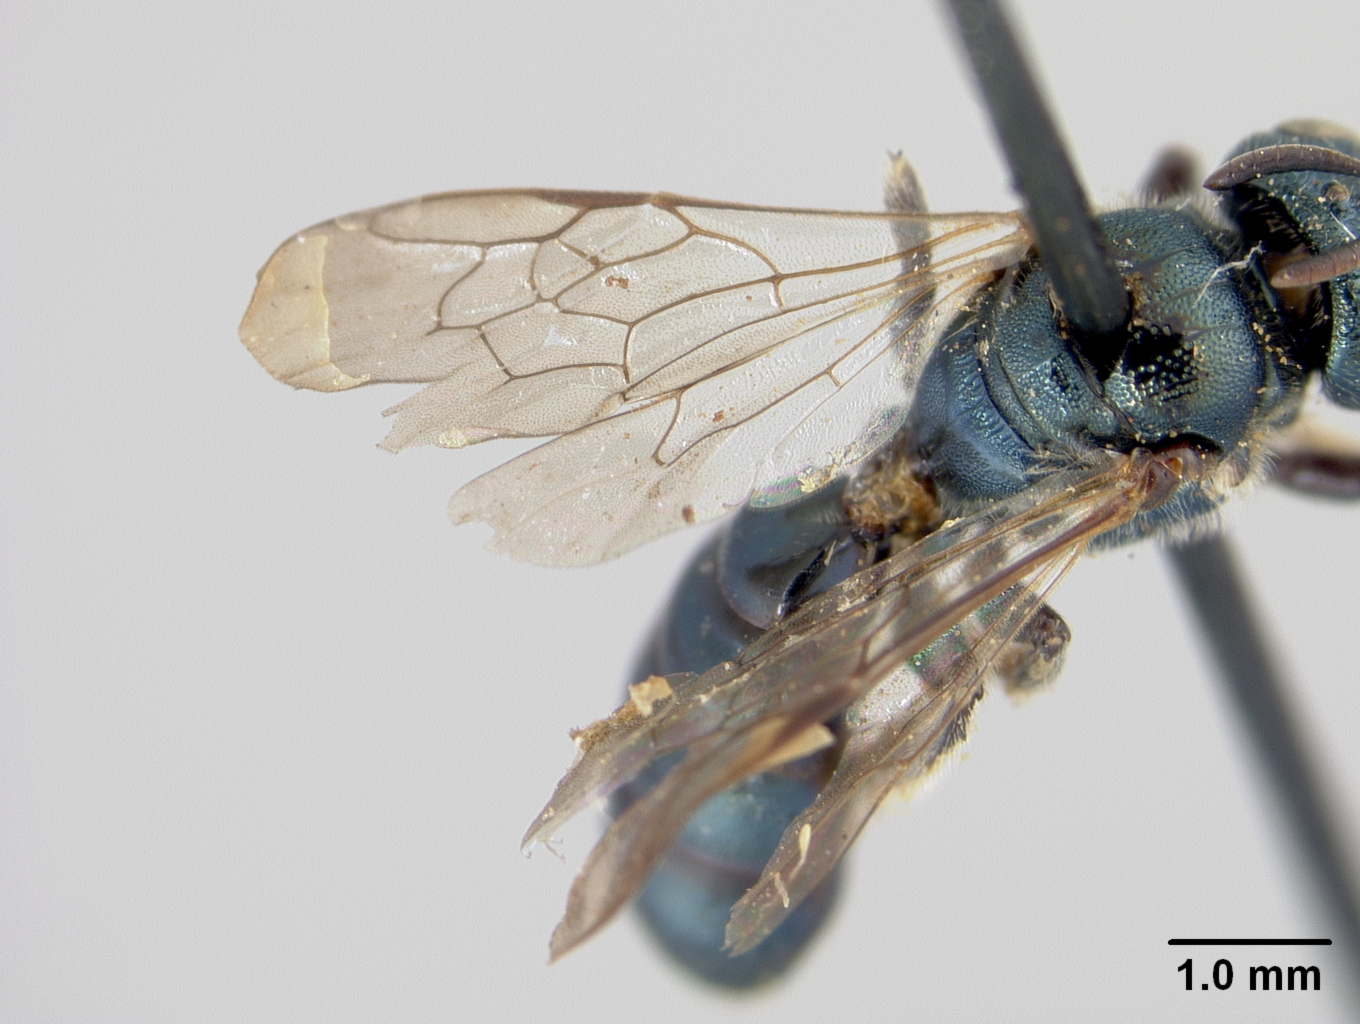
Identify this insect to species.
Ceratina crewi
